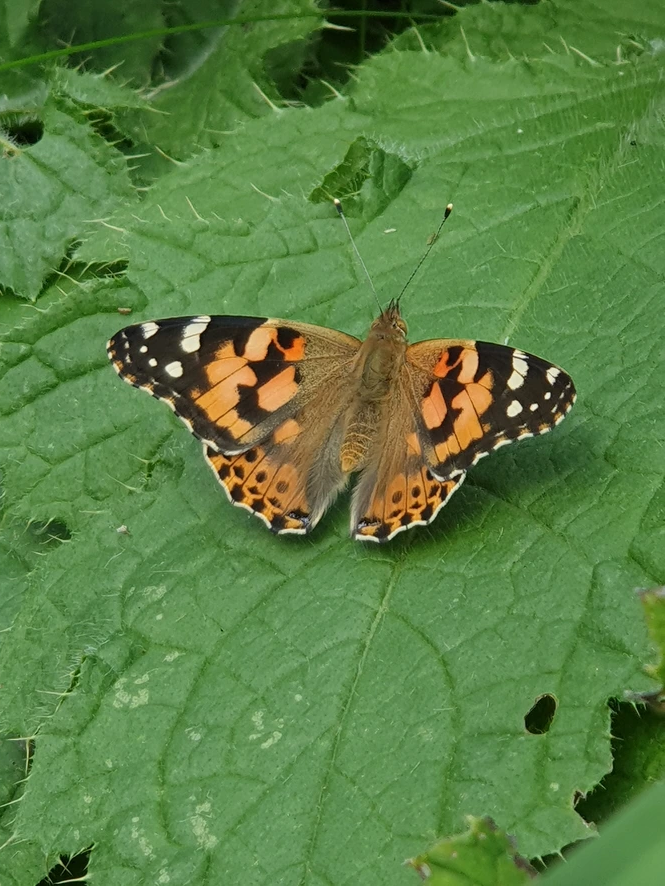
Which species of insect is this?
Vanessa cardui
